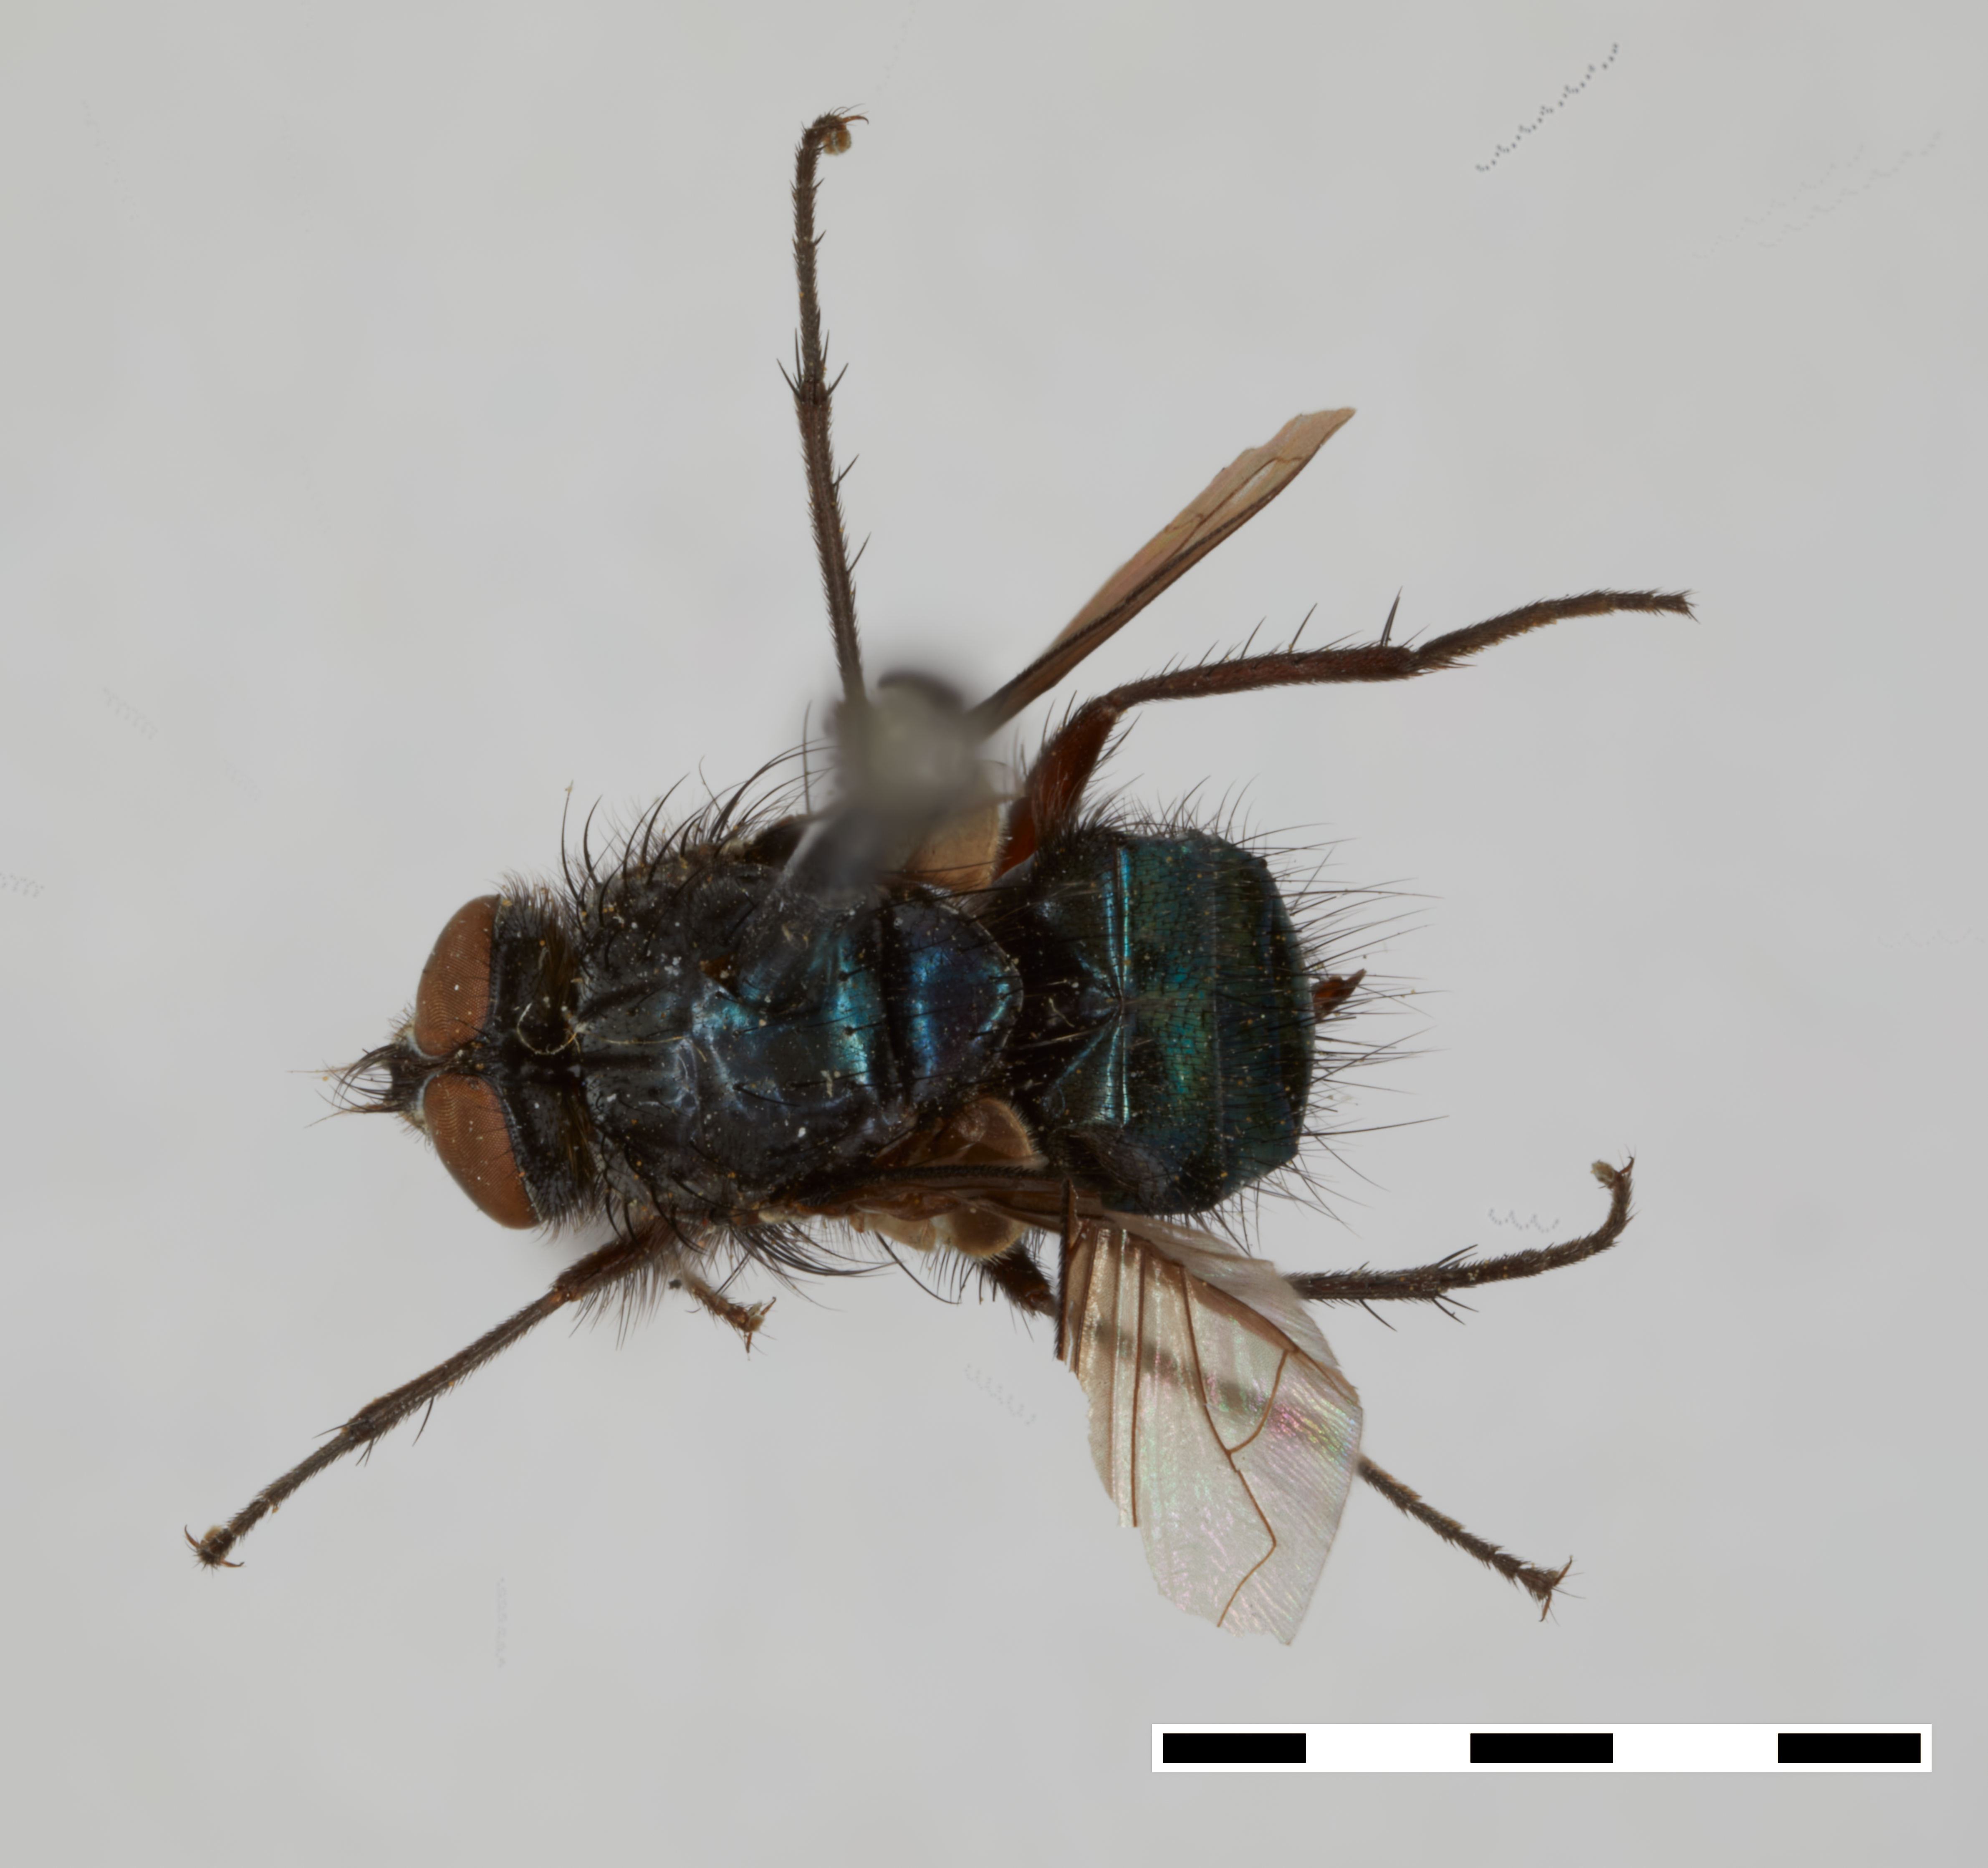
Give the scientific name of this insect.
Onesia townsendi
